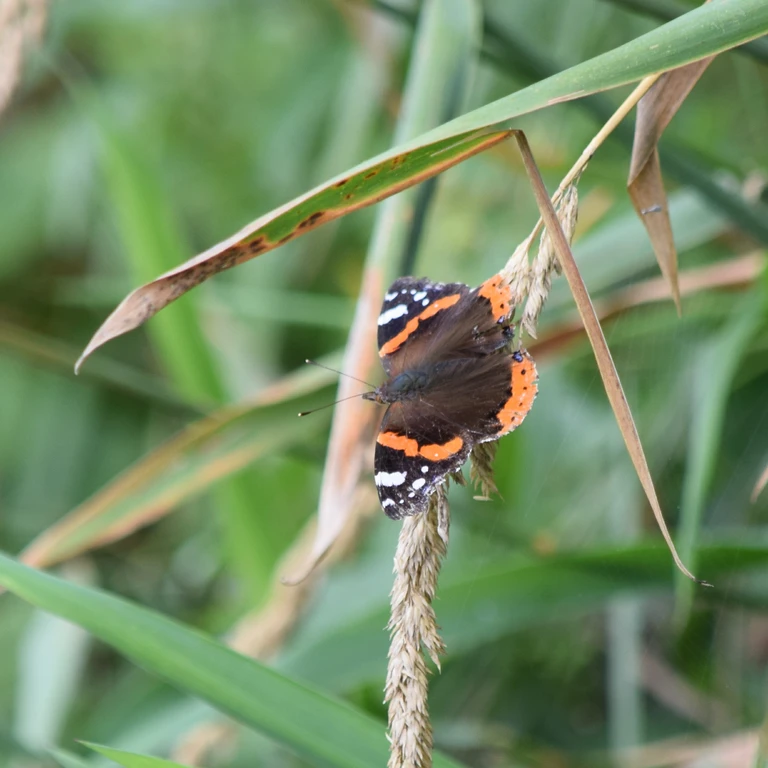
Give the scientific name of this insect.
Vanessa atalanta
